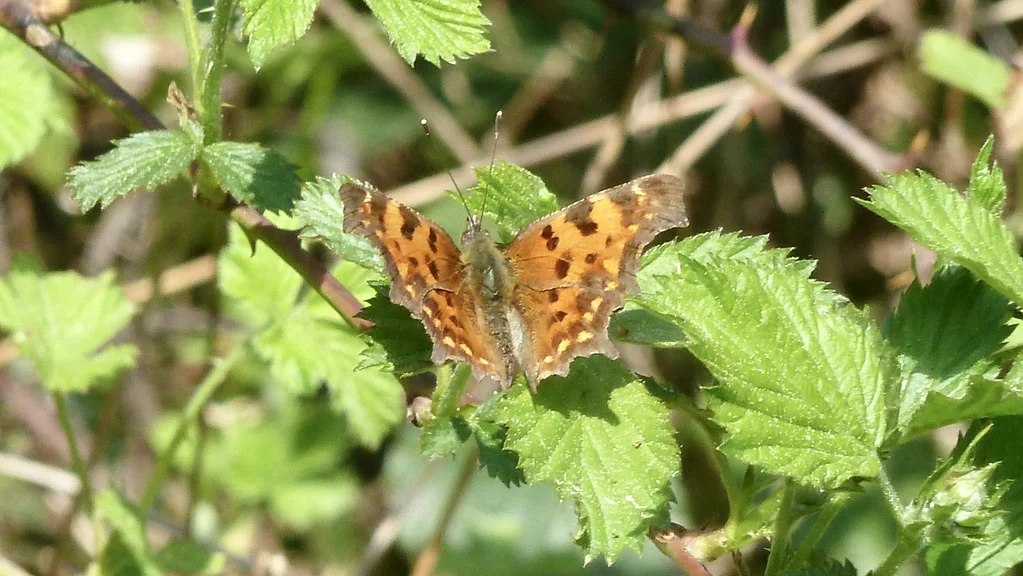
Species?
Polygonia c-album
